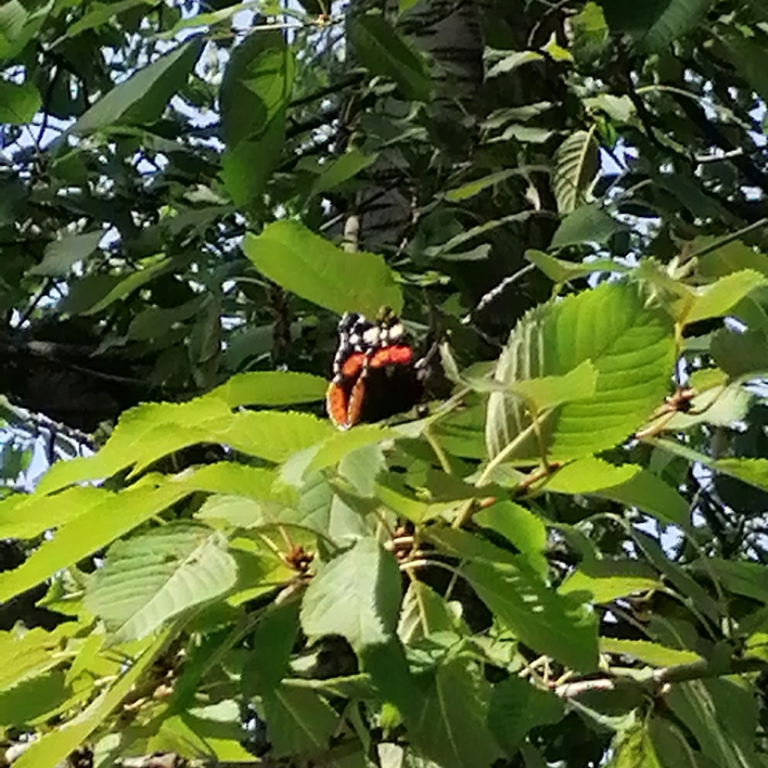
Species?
Vanessa atalanta
